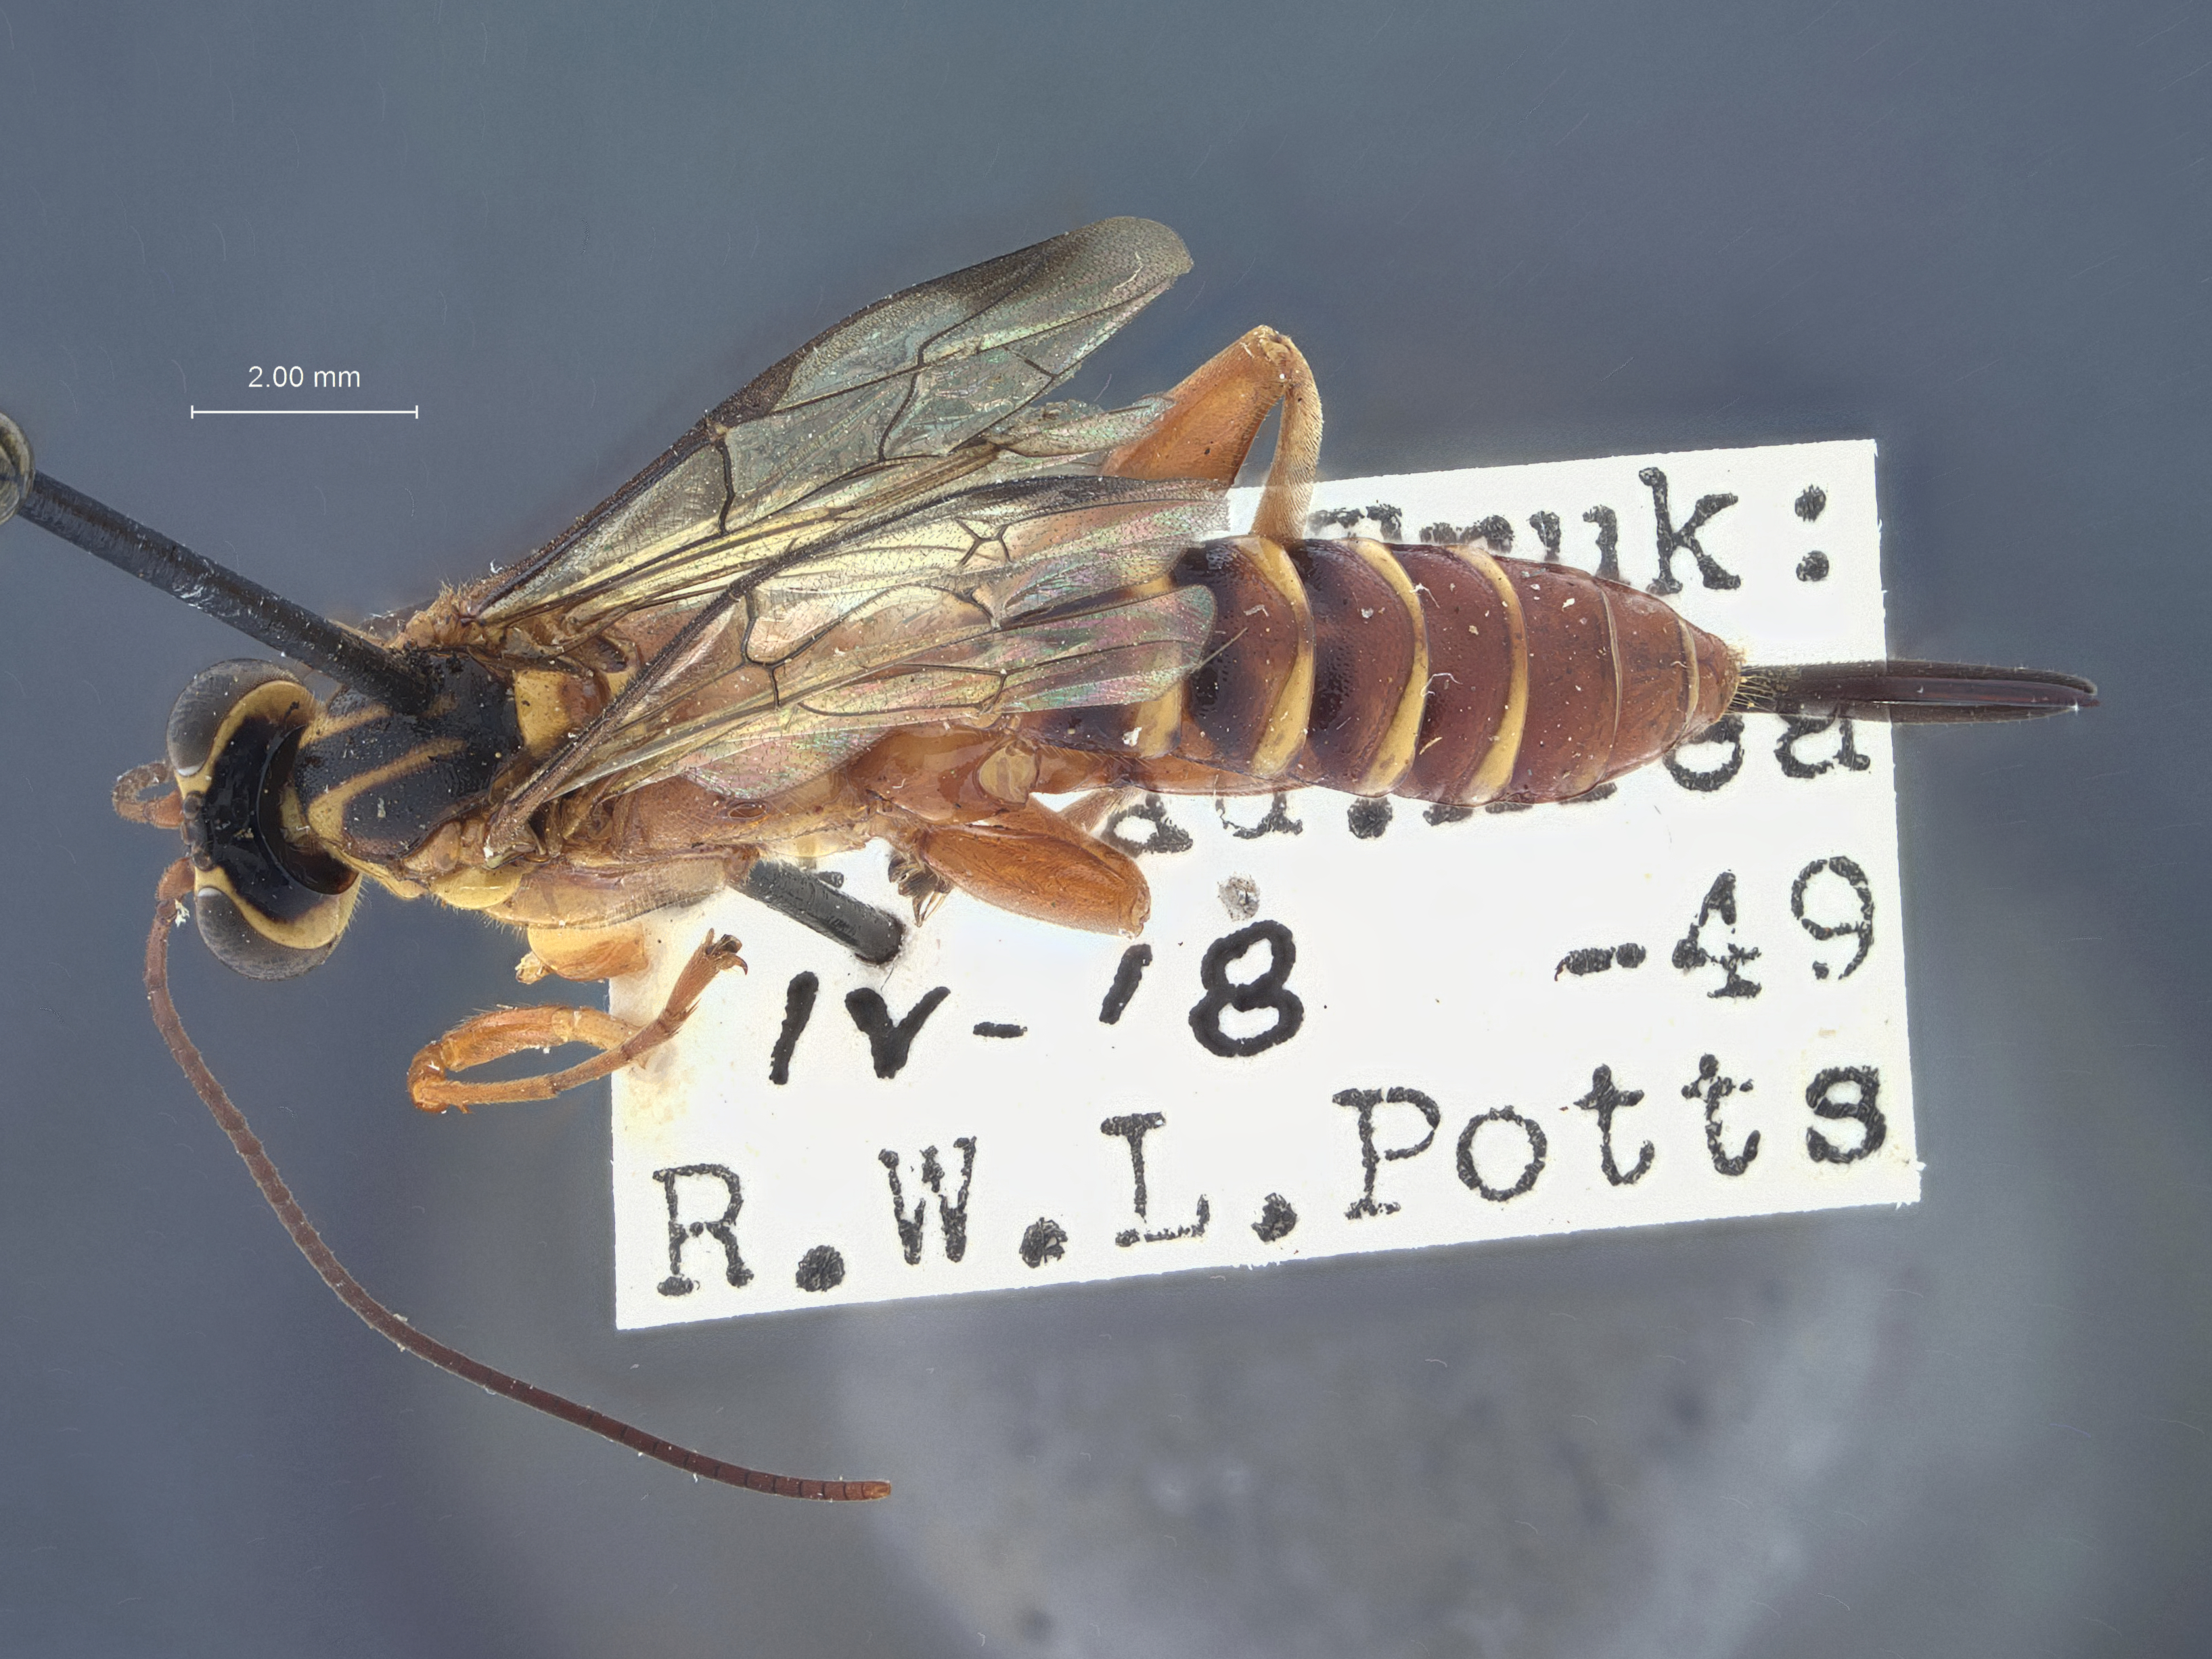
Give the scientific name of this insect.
Echthromorpha agrestoria
